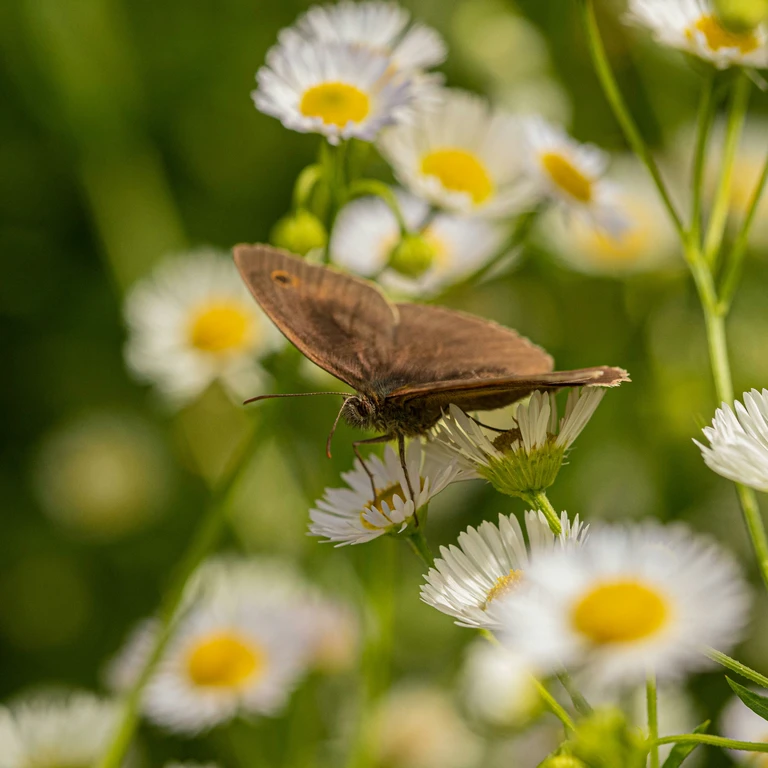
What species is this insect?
Maniola jurtina
